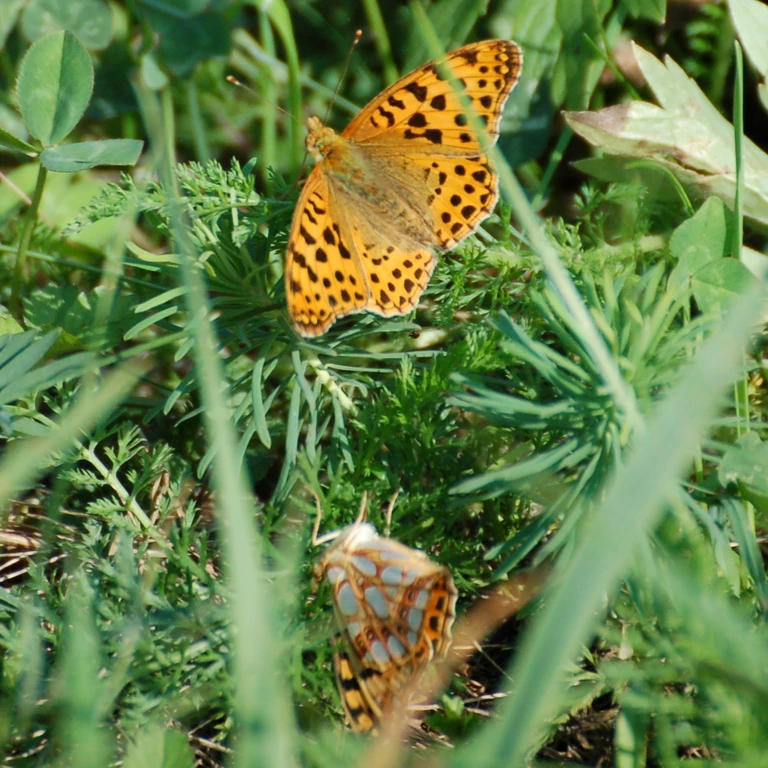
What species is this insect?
Issoria lathonia
